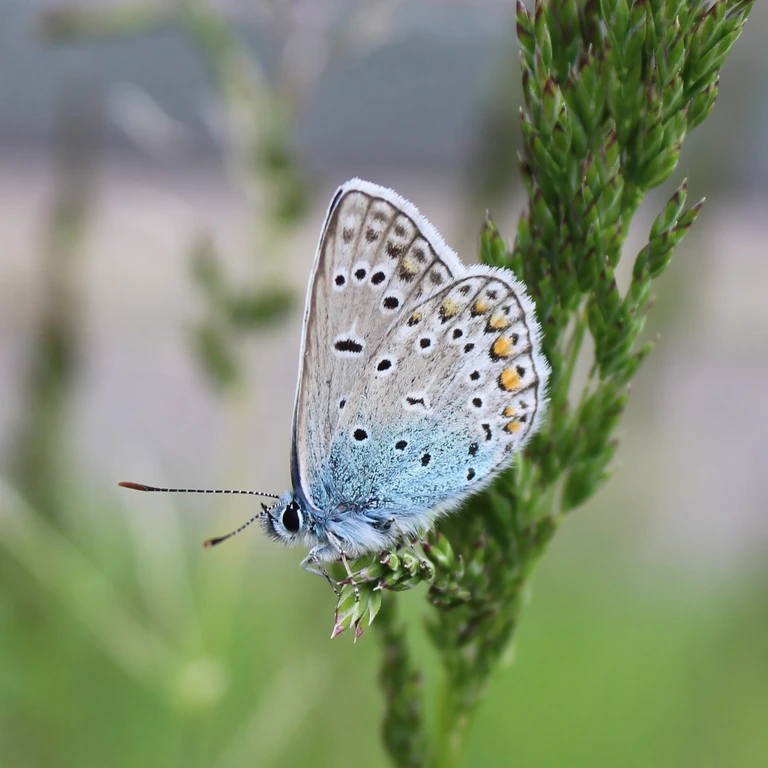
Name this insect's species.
Polyommatus icarus
